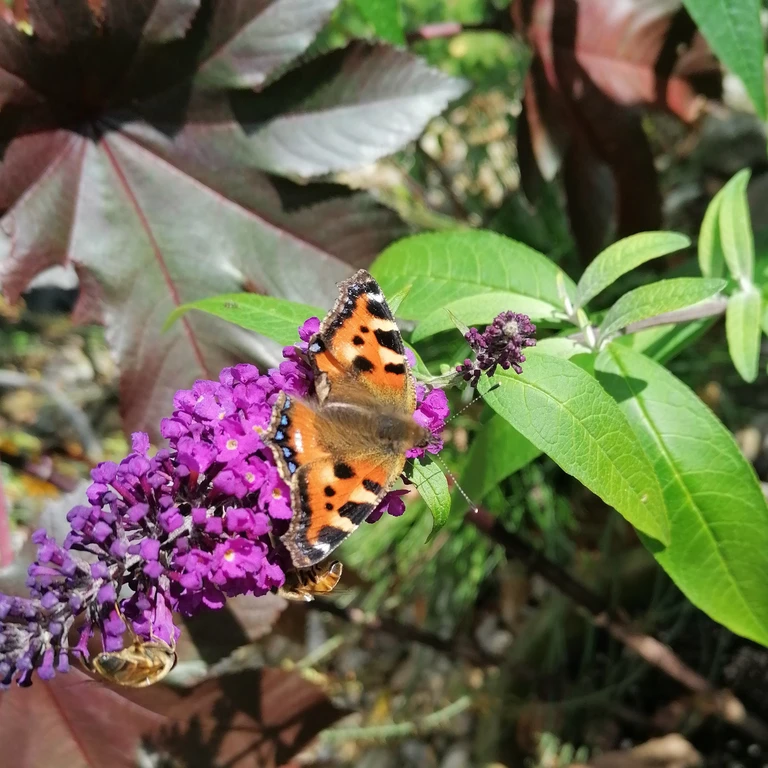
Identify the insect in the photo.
Aglais urticae
